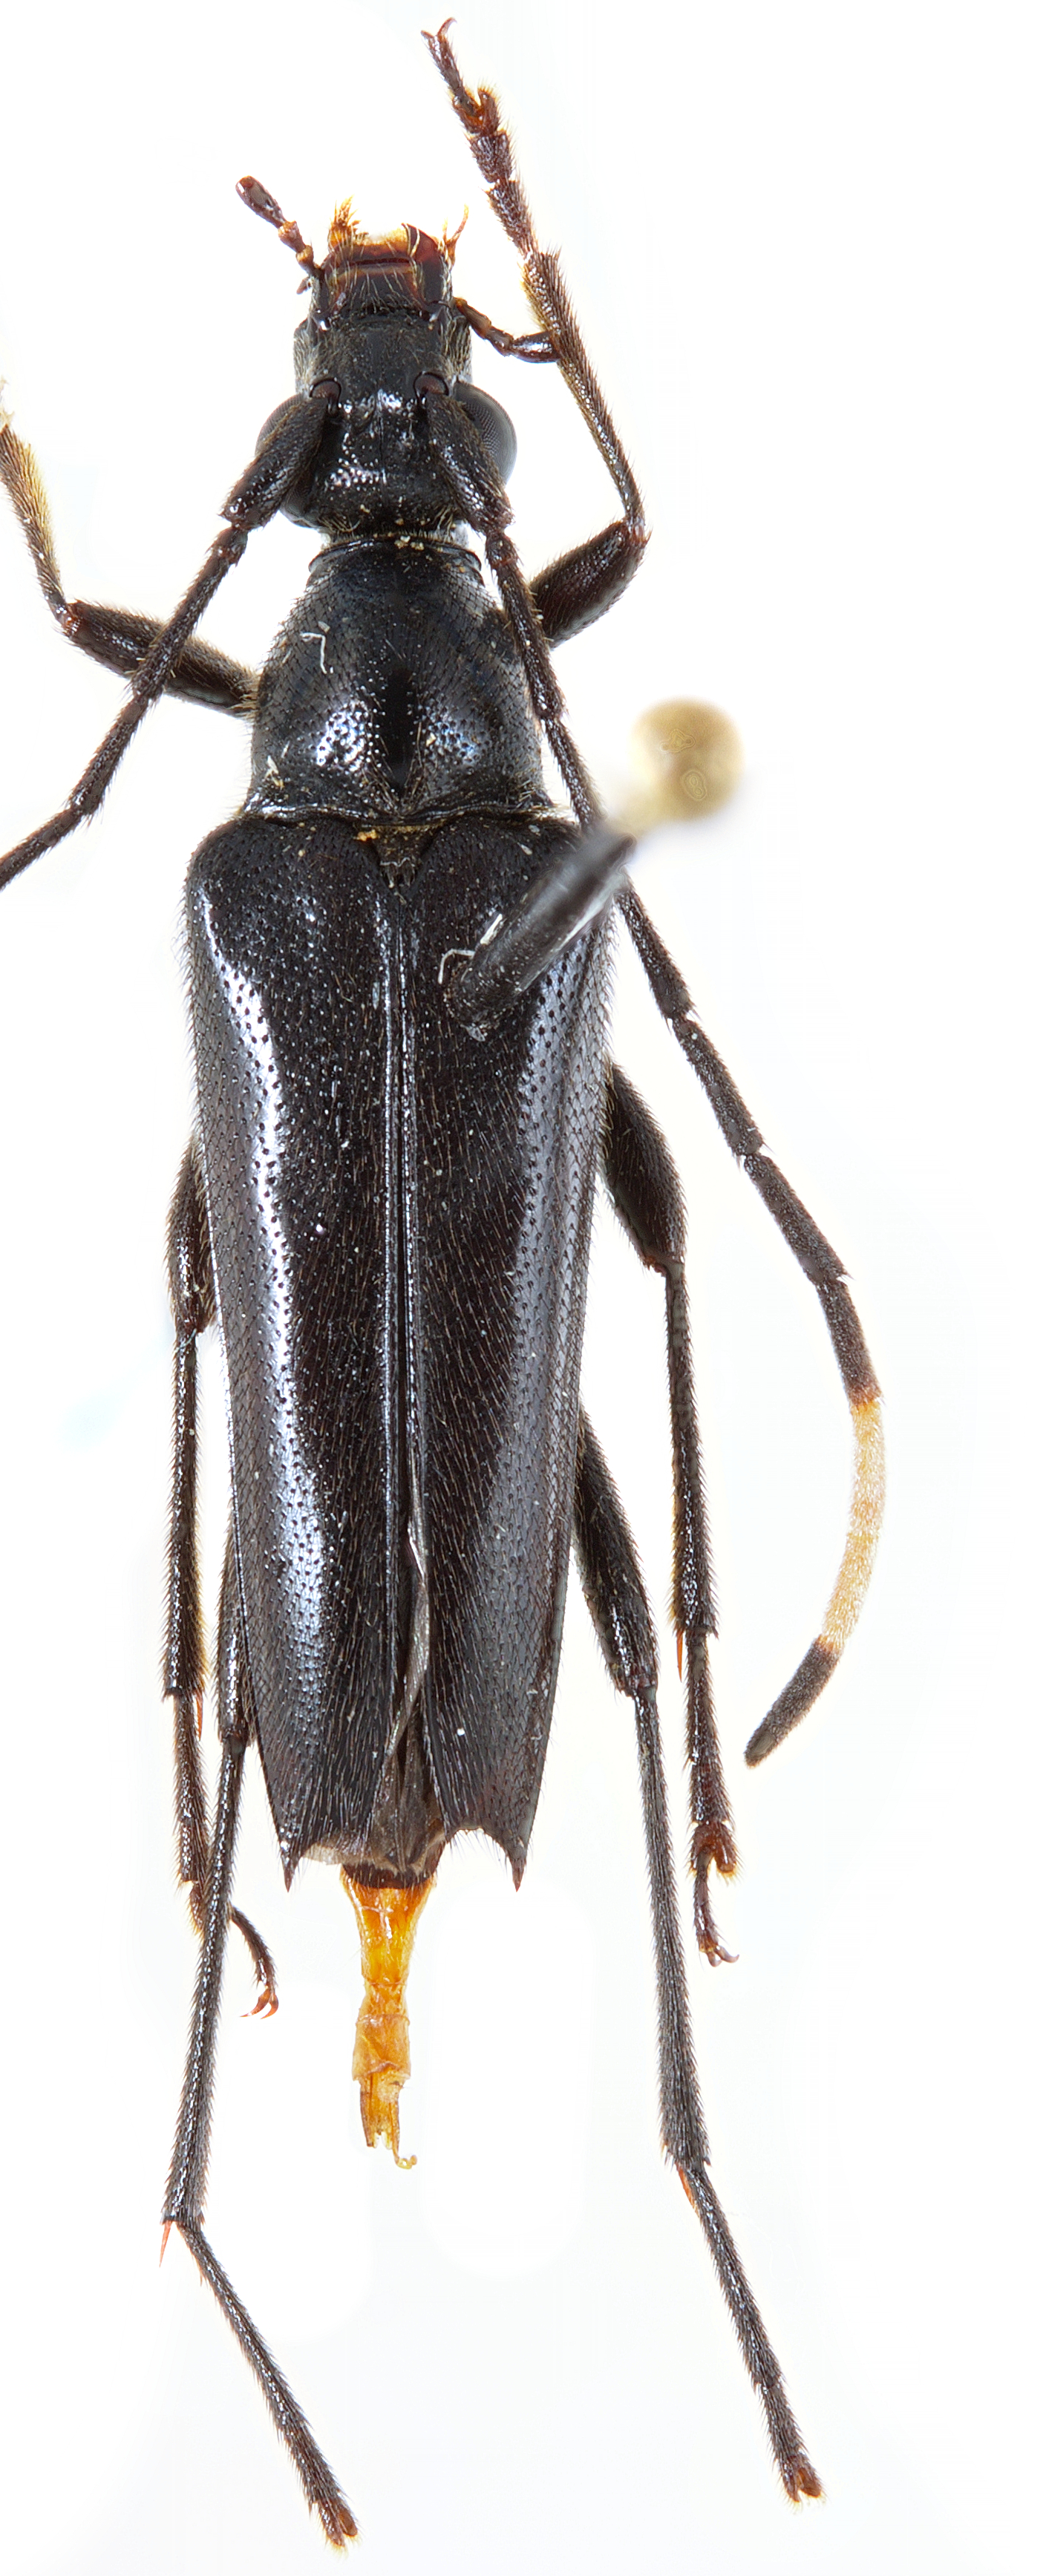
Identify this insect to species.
Japanostrangalia dentatipennis
